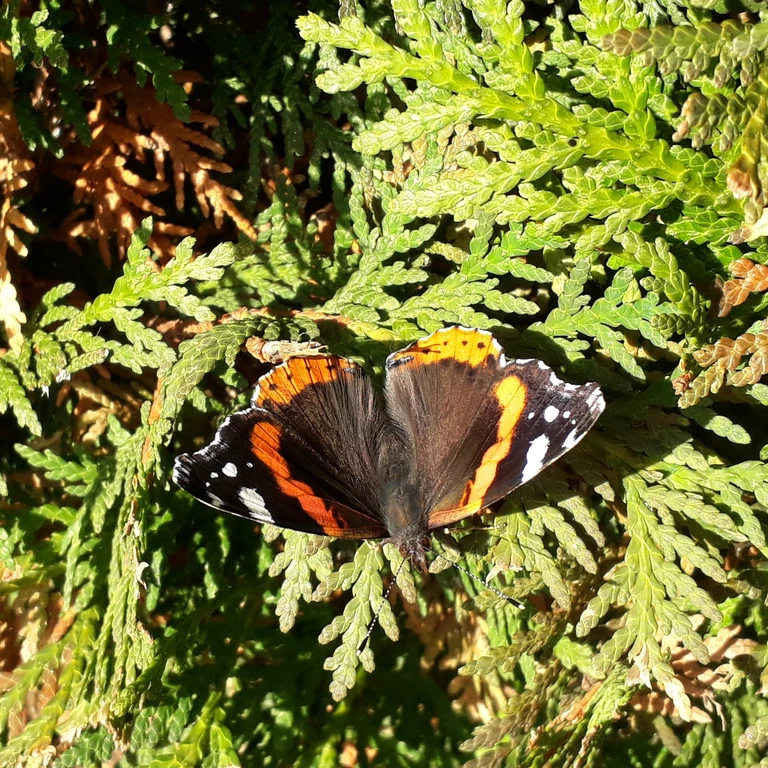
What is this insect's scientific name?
Vanessa atalanta
